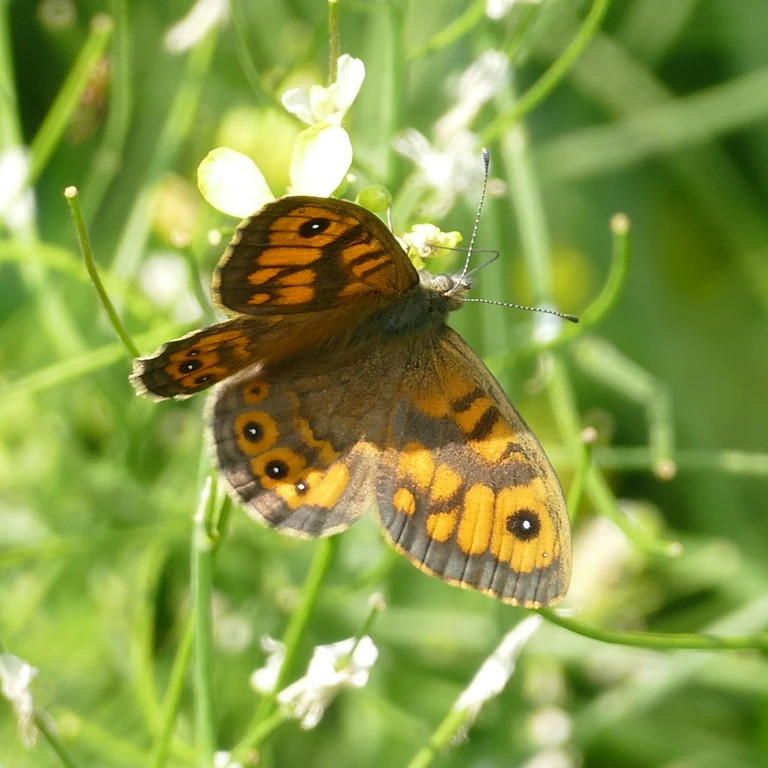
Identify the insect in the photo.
Lasiommata megera (also Pararge megera)
